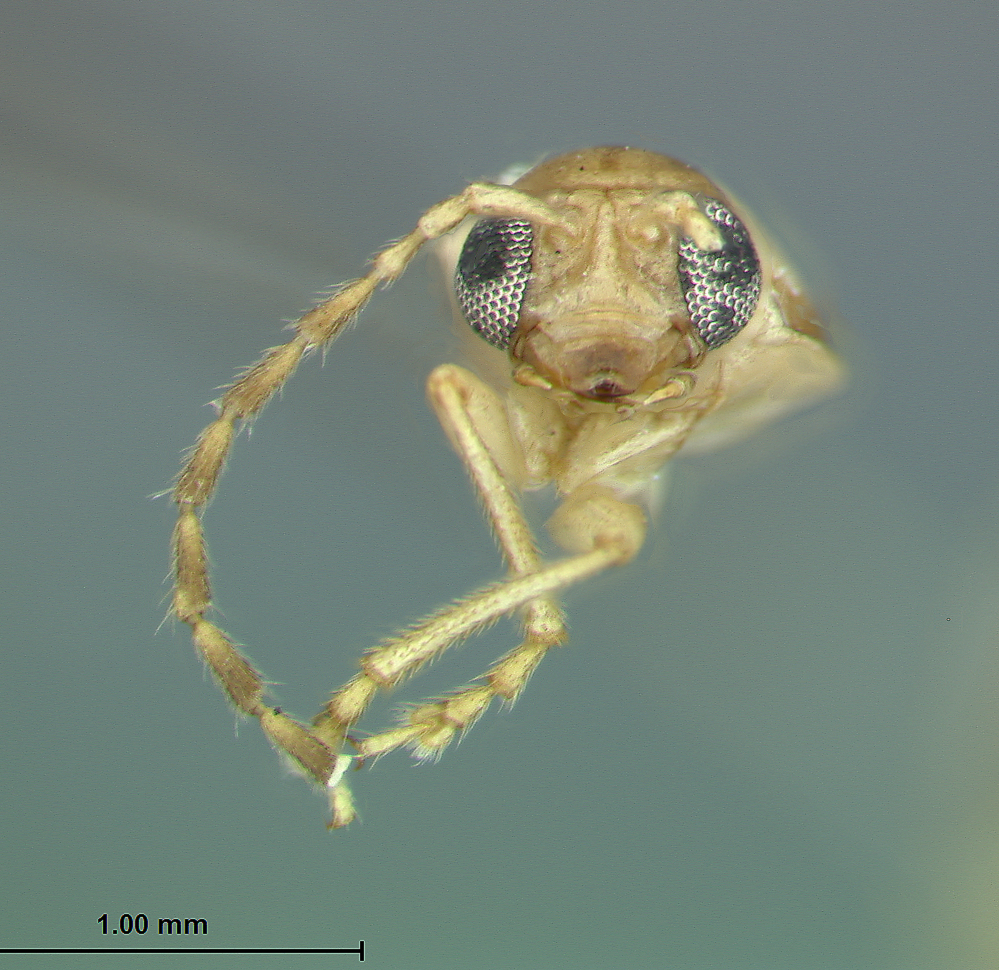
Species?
Luperodes convexus
